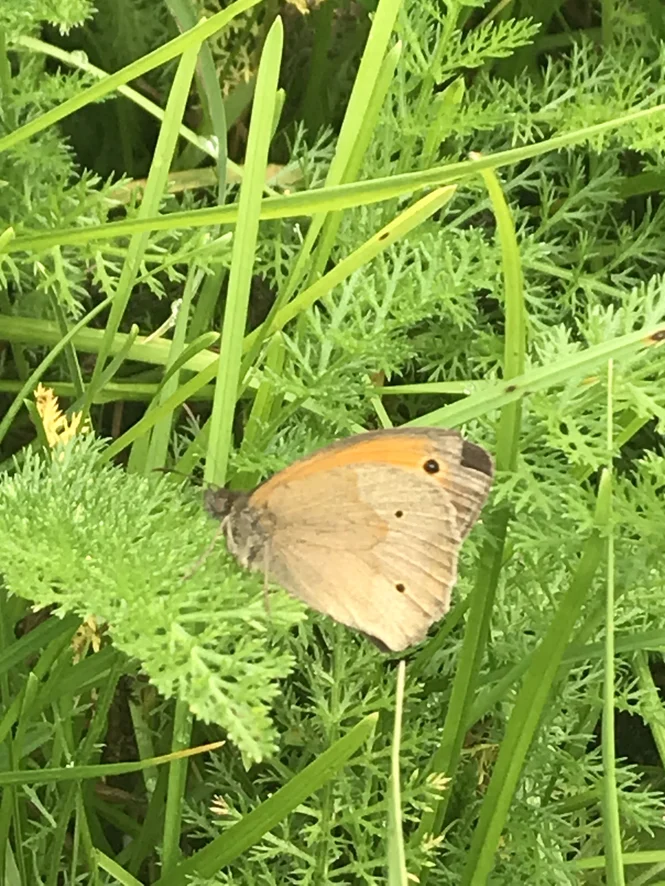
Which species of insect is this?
Maniola jurtina
